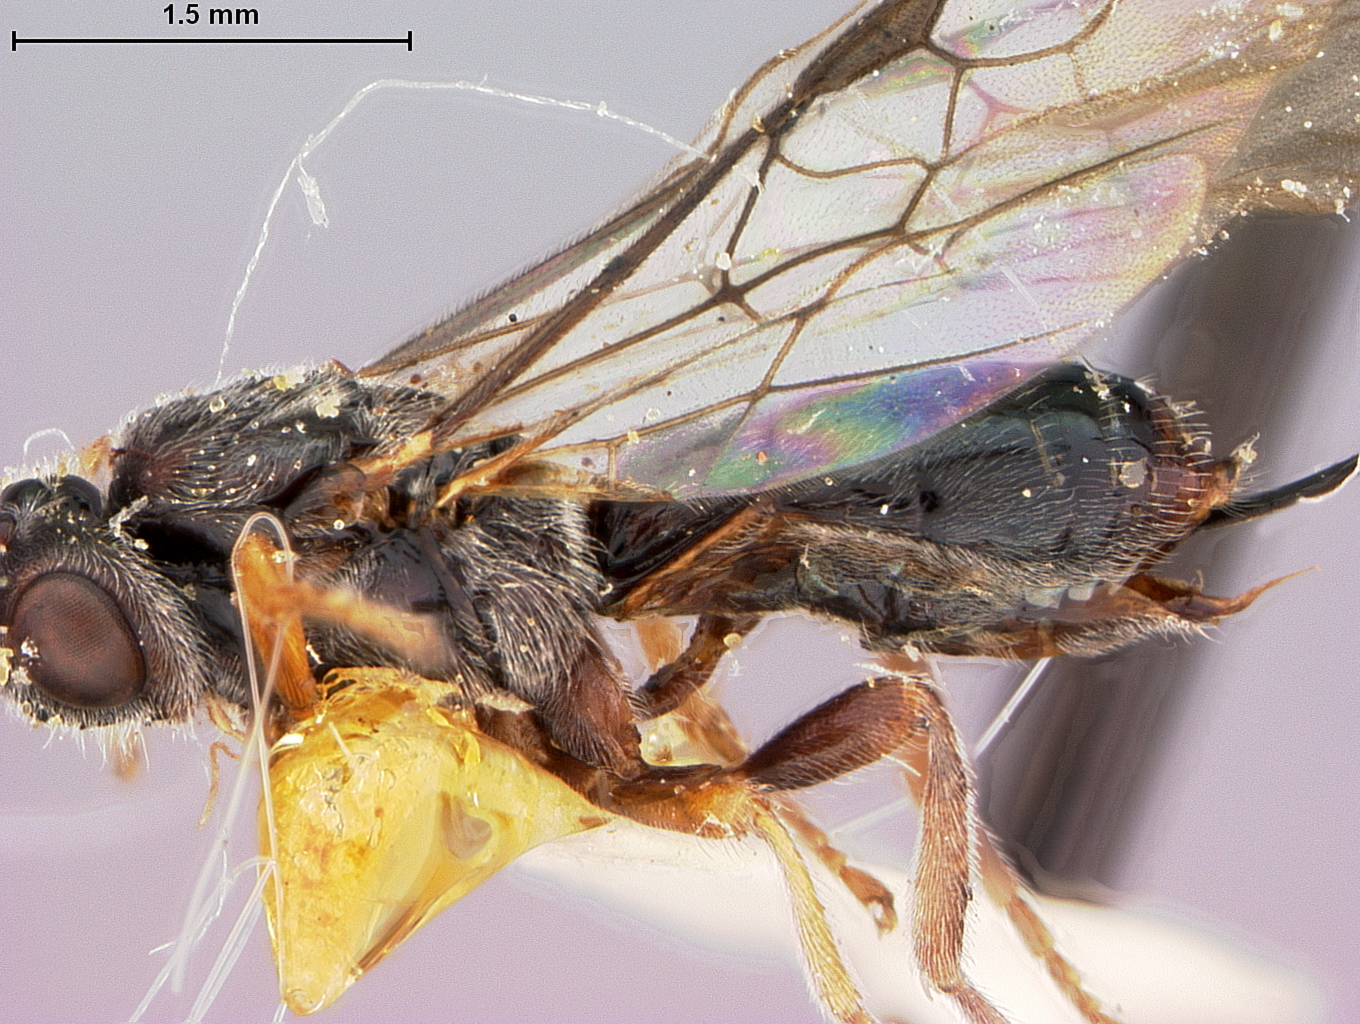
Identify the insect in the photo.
Opius skinneri
